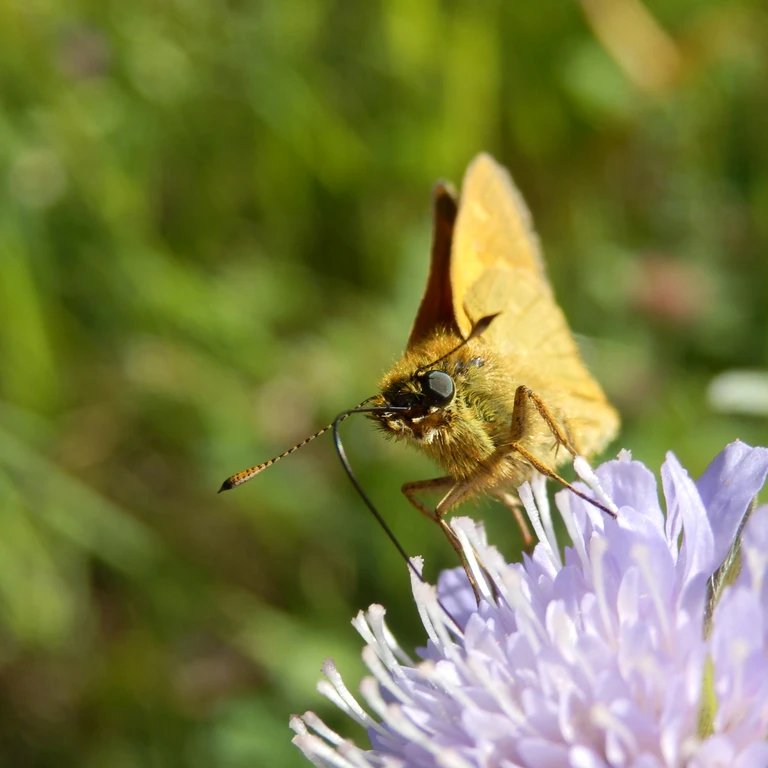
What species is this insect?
Ochlodes sylvanus (also Ochlodes venata)
